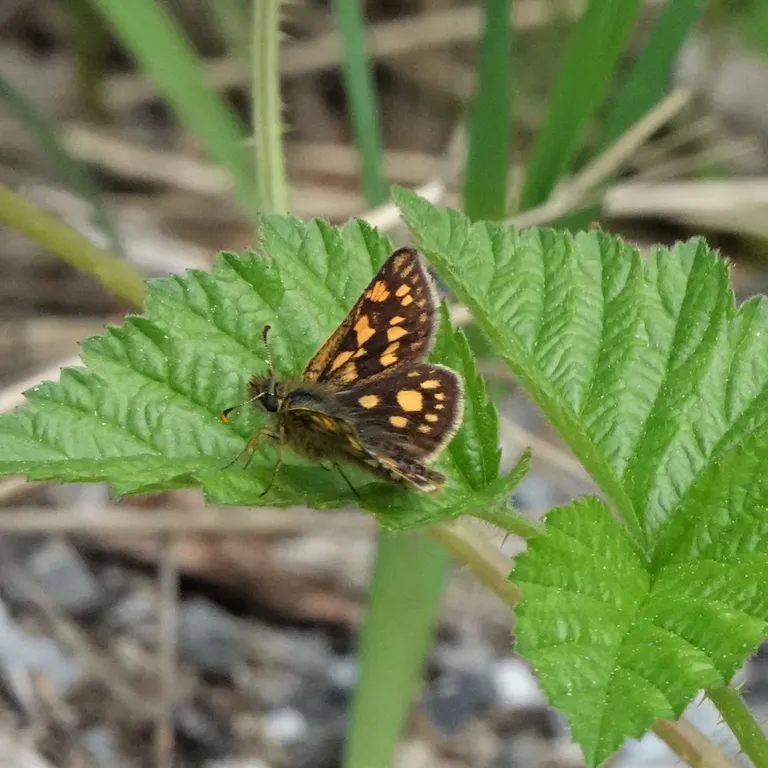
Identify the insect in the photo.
Carterocephalus palaemon
